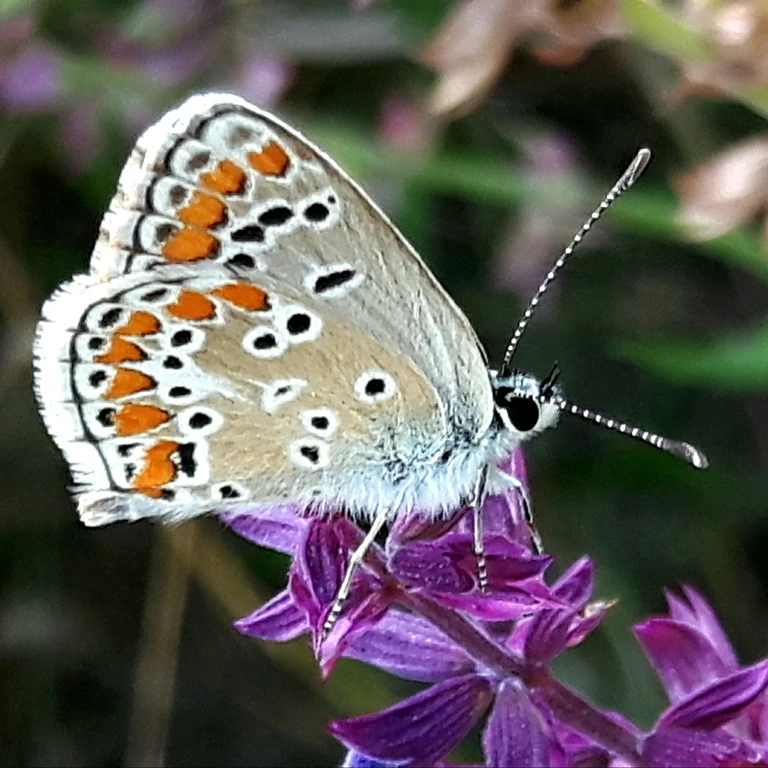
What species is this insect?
Aricia agestis/artaxerxes
